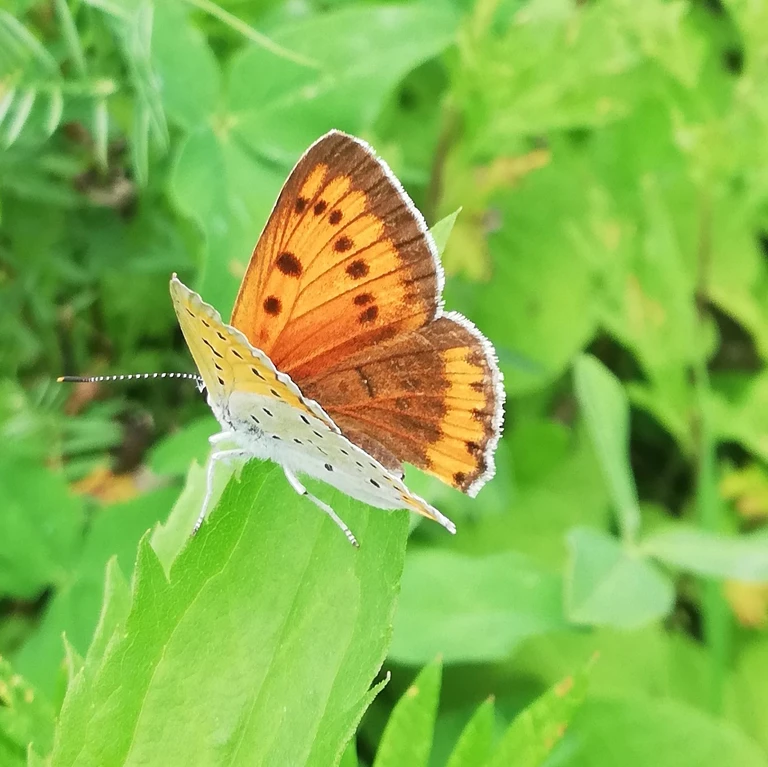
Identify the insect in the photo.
Lycaena dispar
